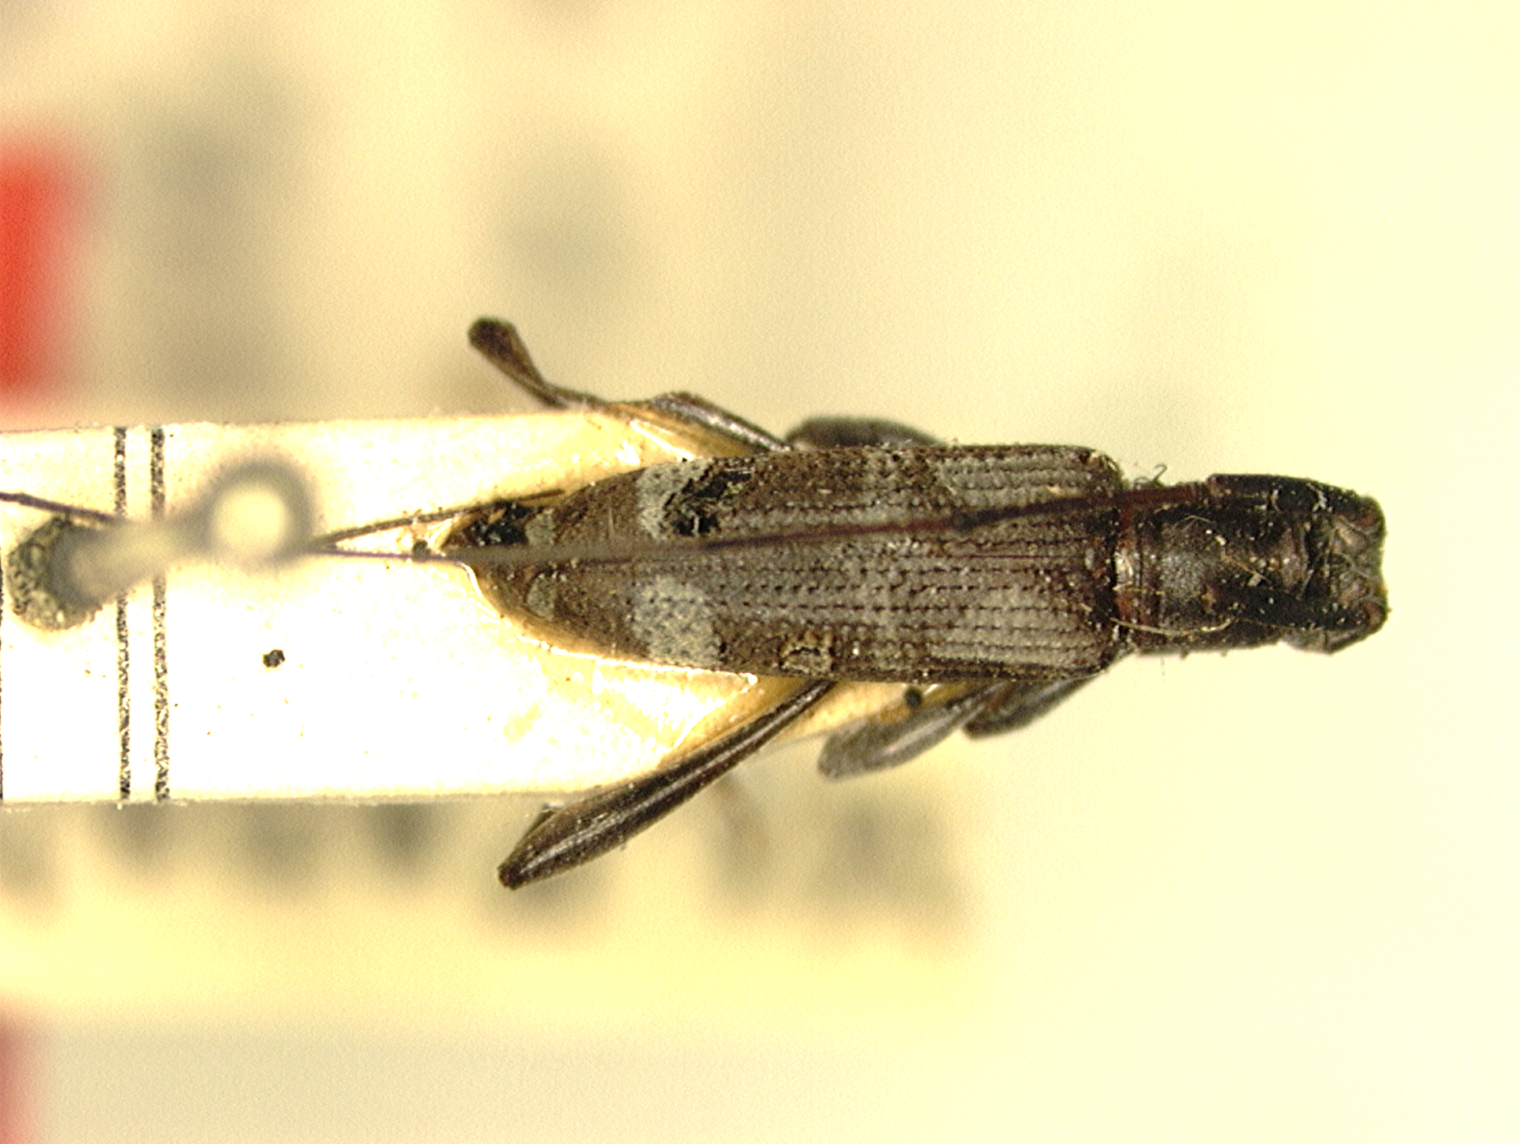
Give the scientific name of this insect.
Driopea griseonotata
